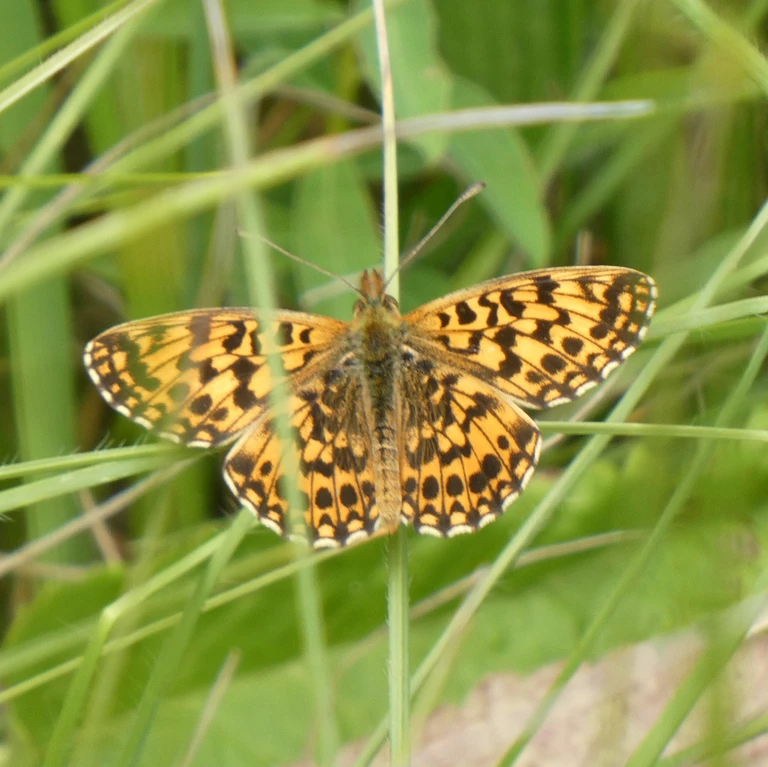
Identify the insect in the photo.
Boloria dia
